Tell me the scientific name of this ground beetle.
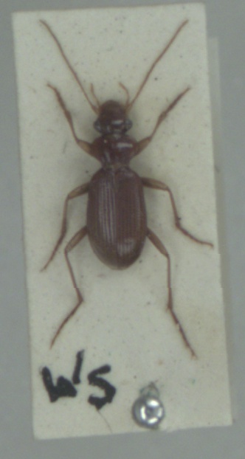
Leistus ferrugineus
